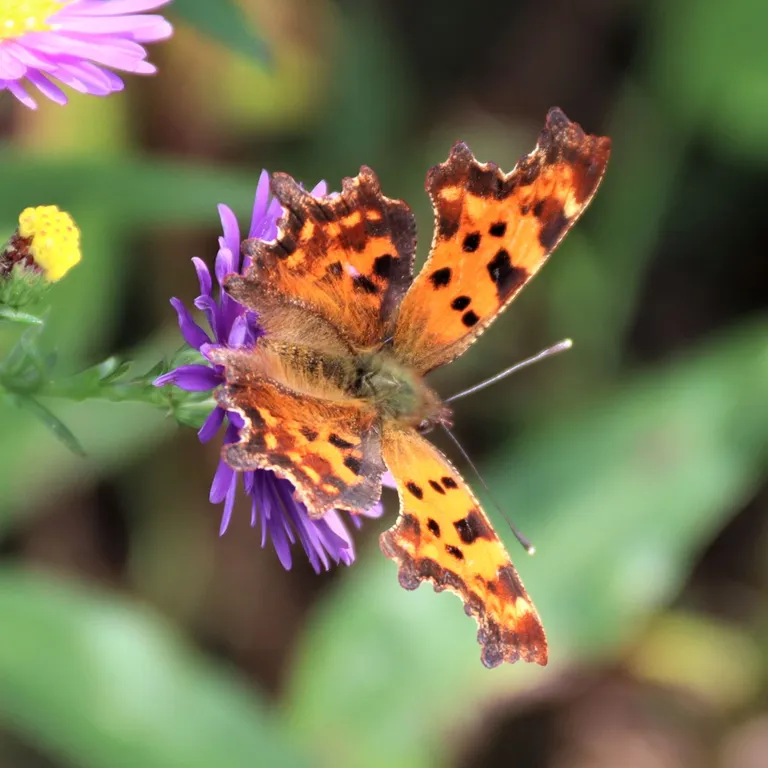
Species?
Polygonia c-album
